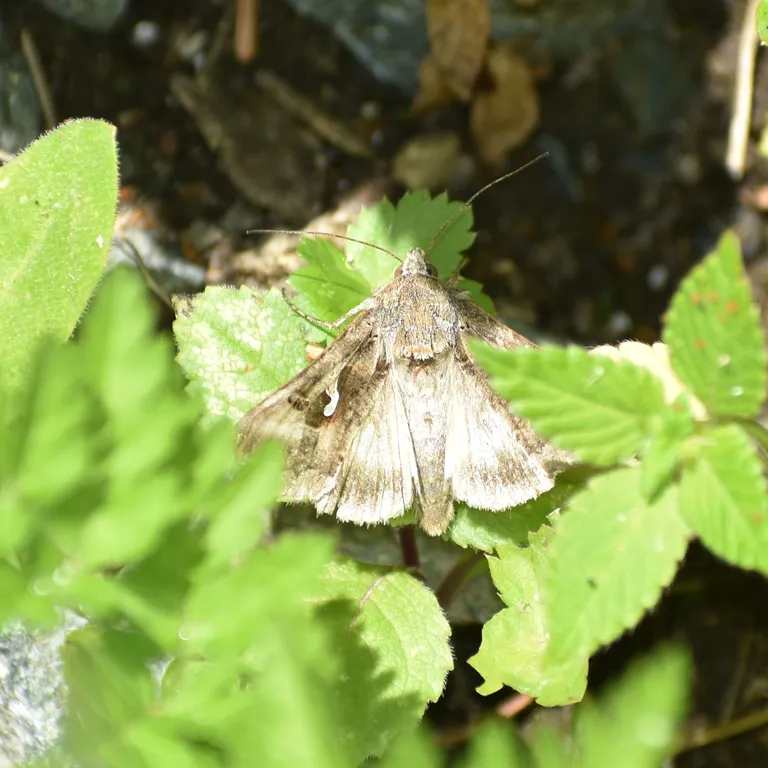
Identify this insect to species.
Autographa gamma
